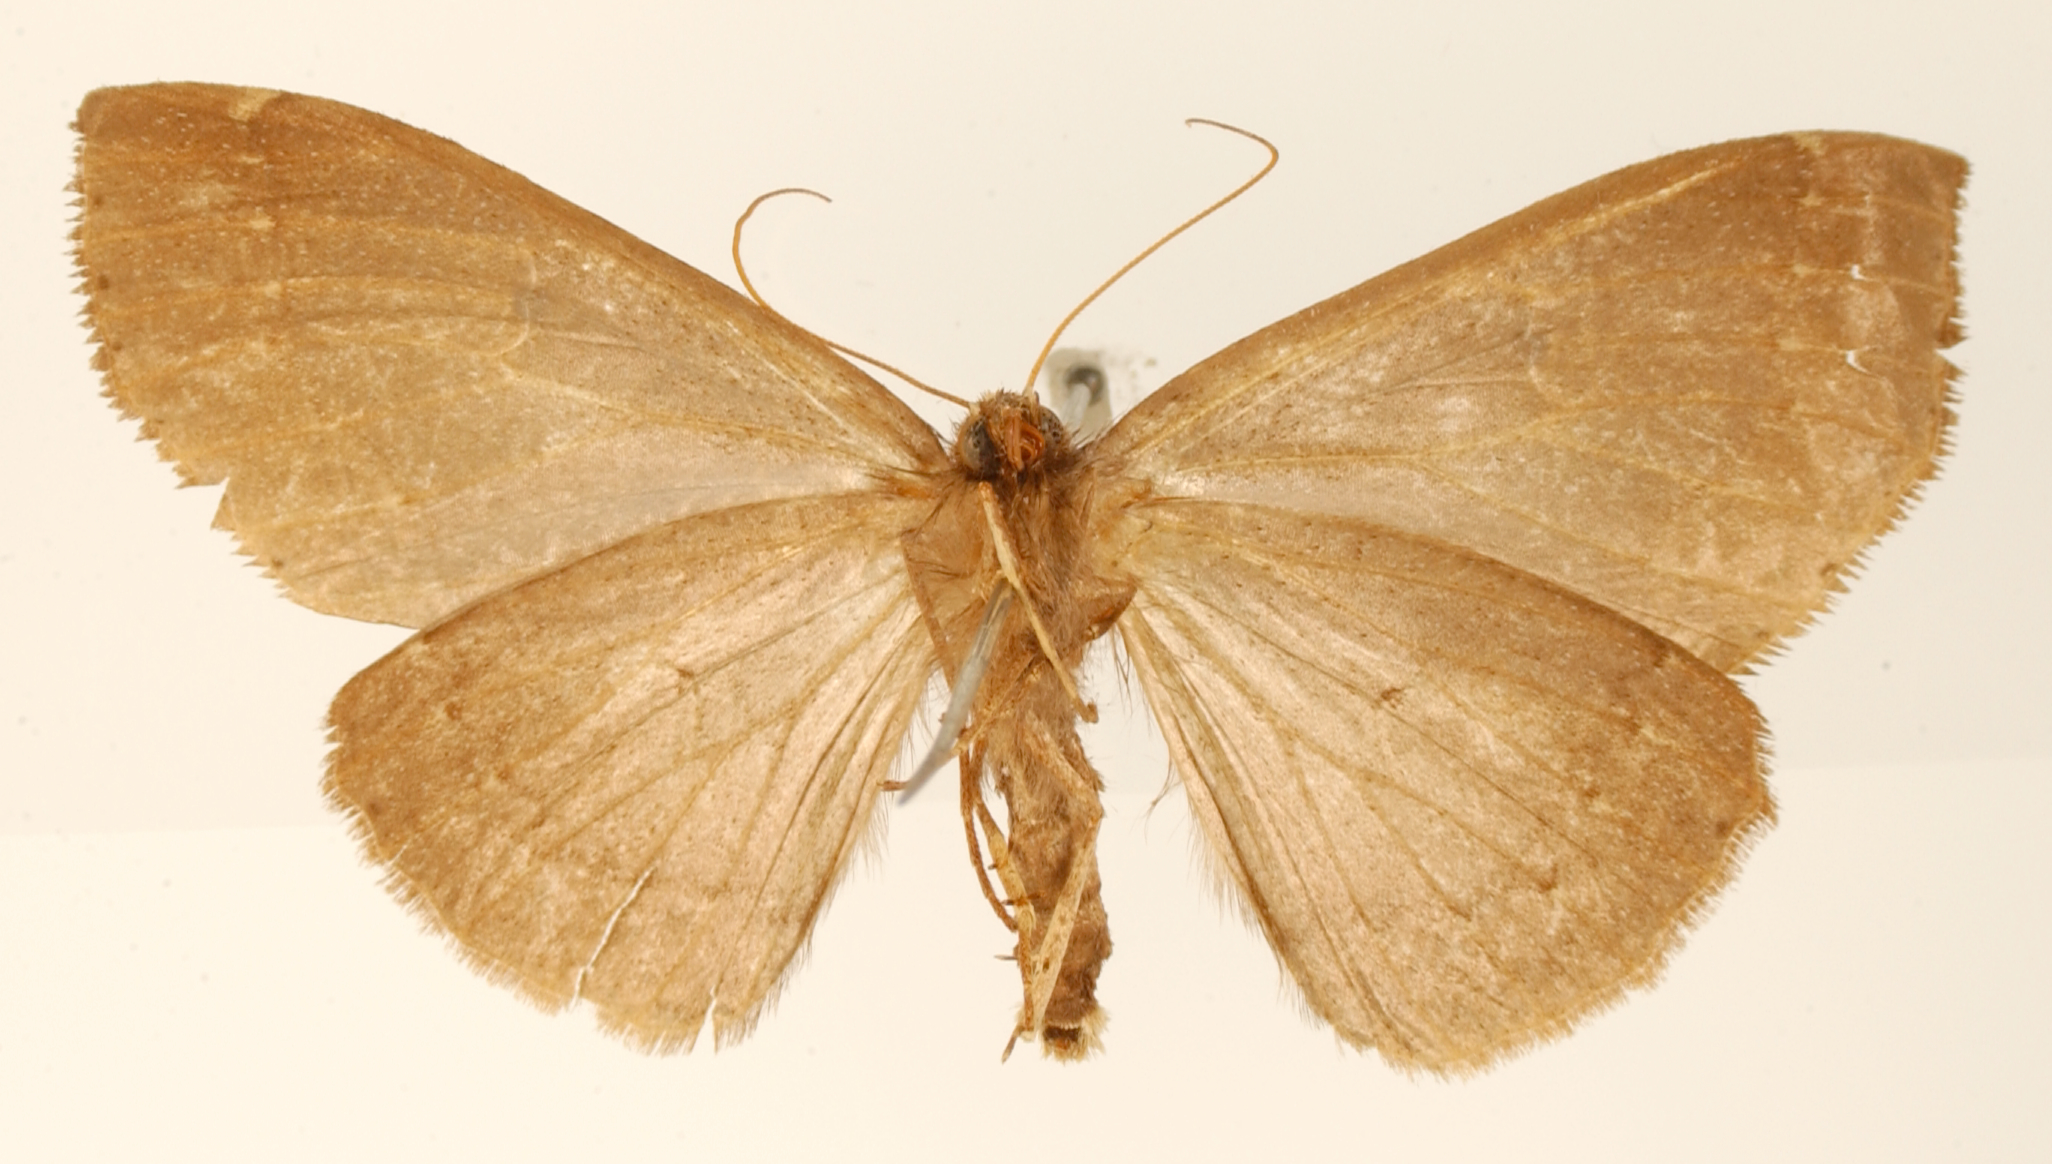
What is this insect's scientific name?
Microgonia singularis
